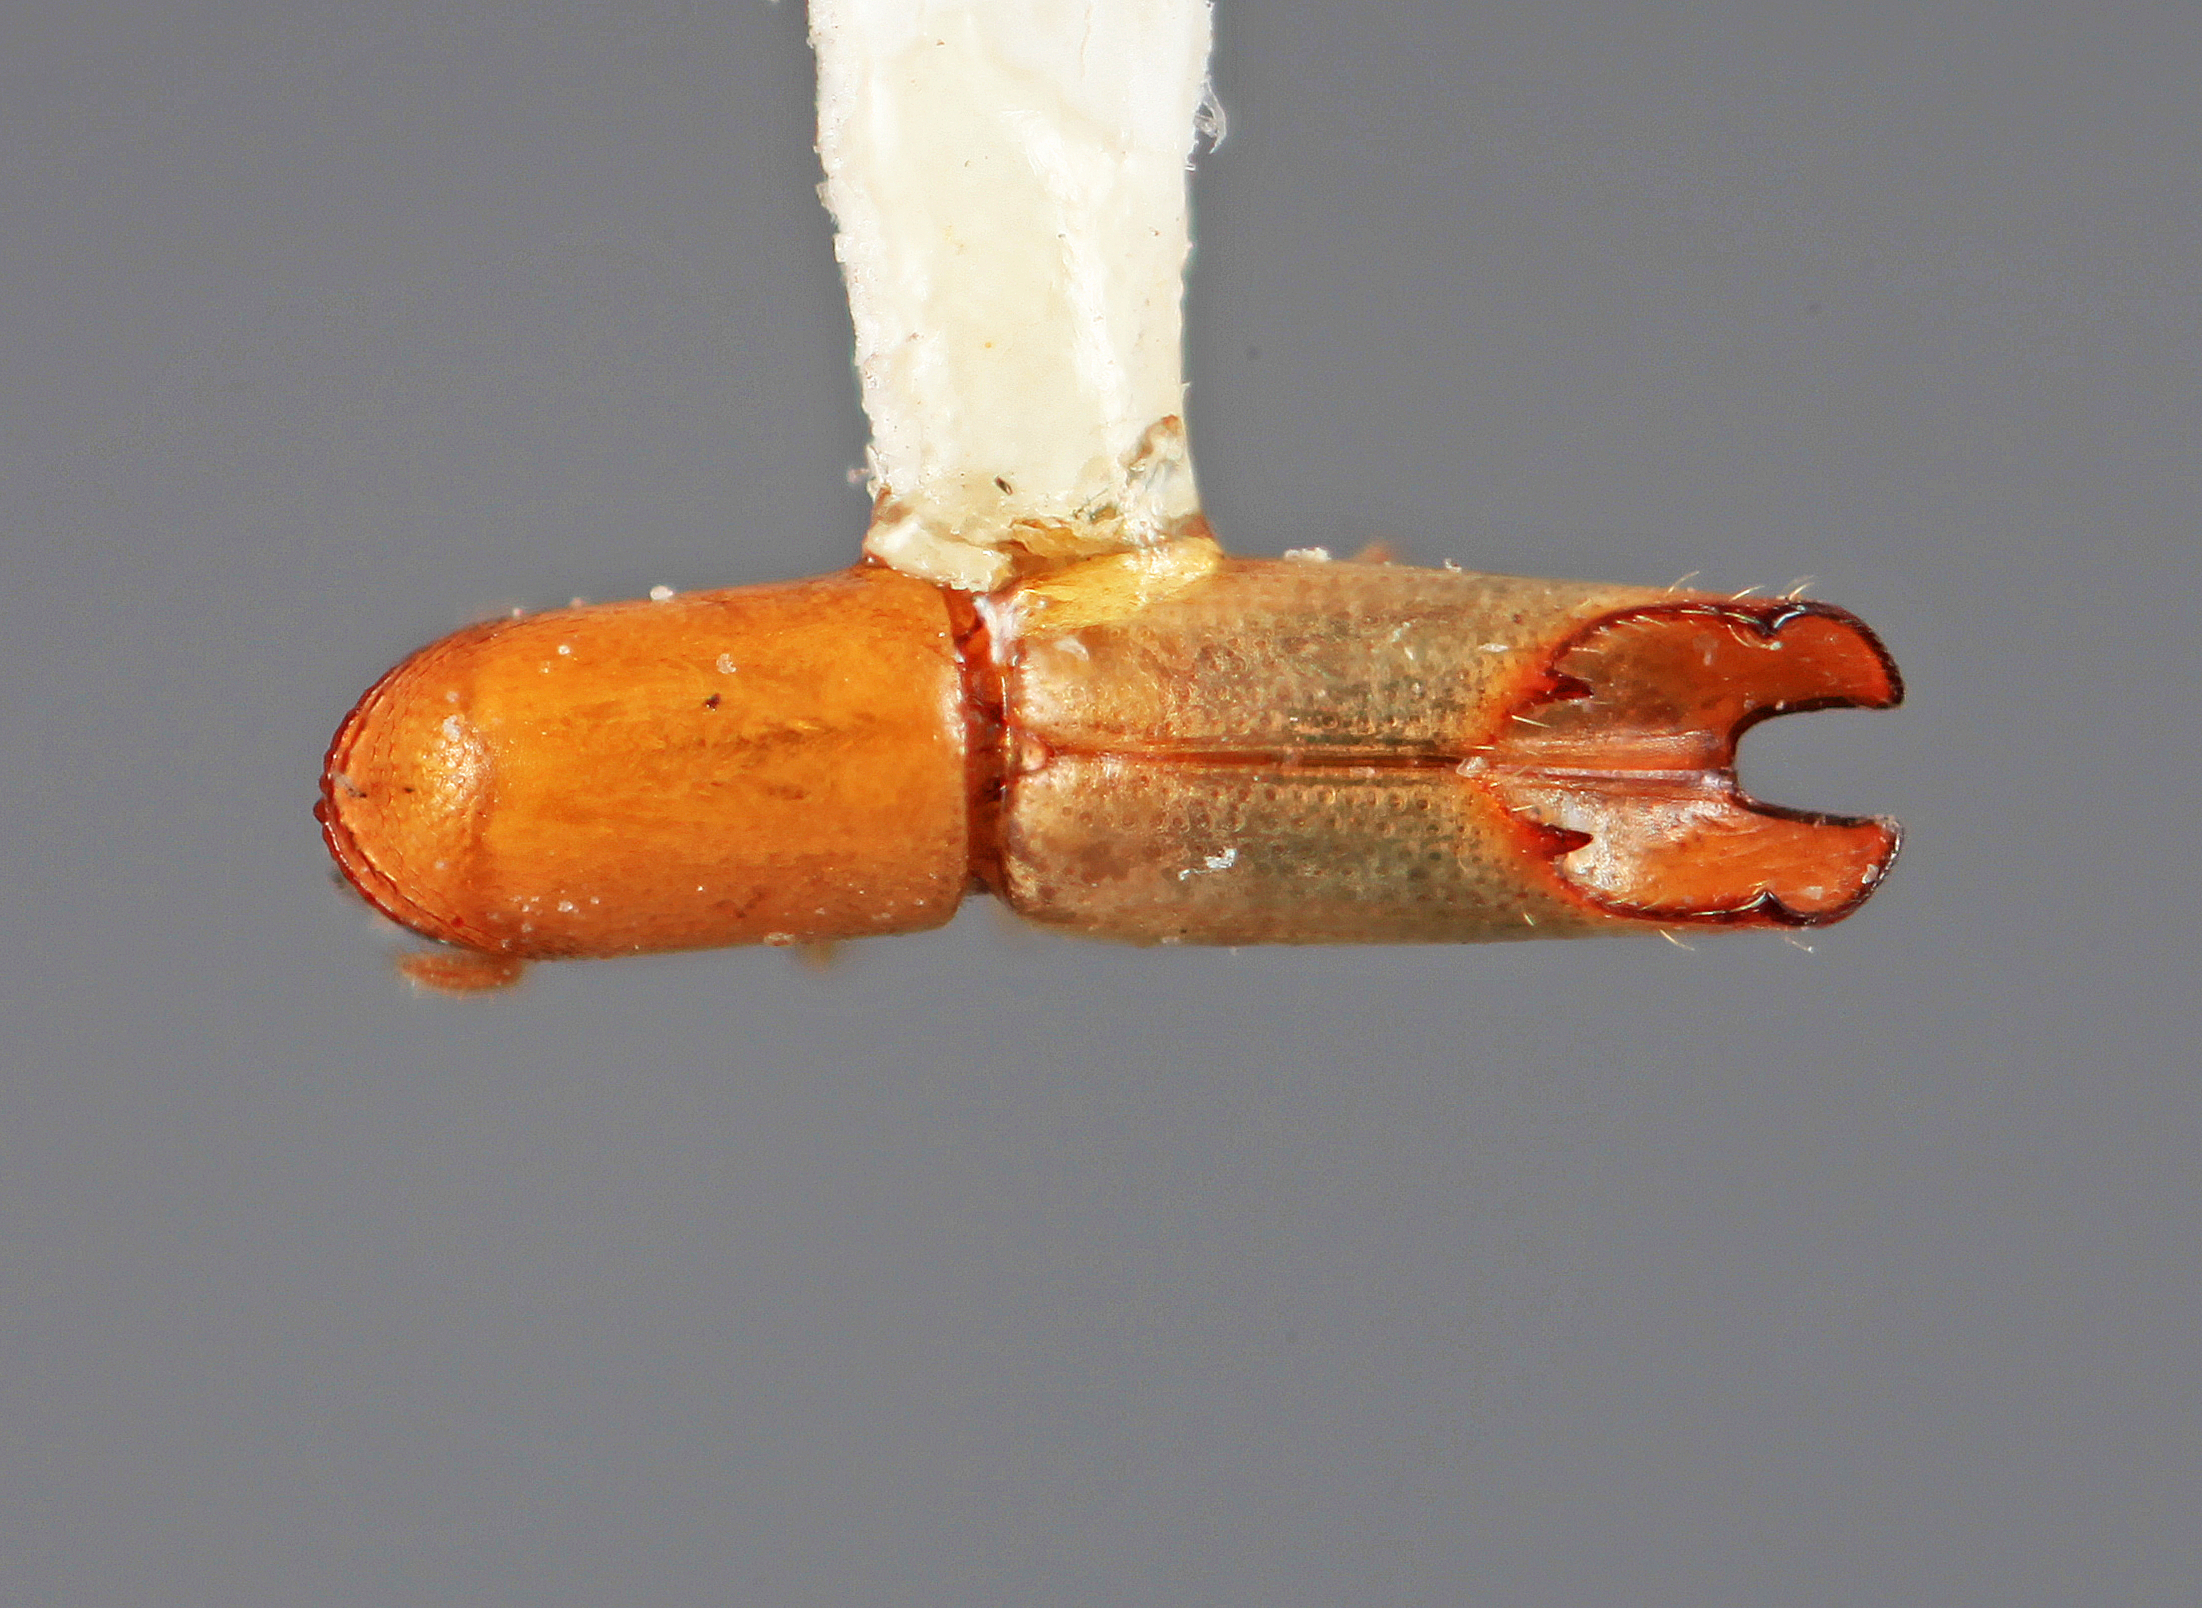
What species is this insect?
Amphicranus macellus
